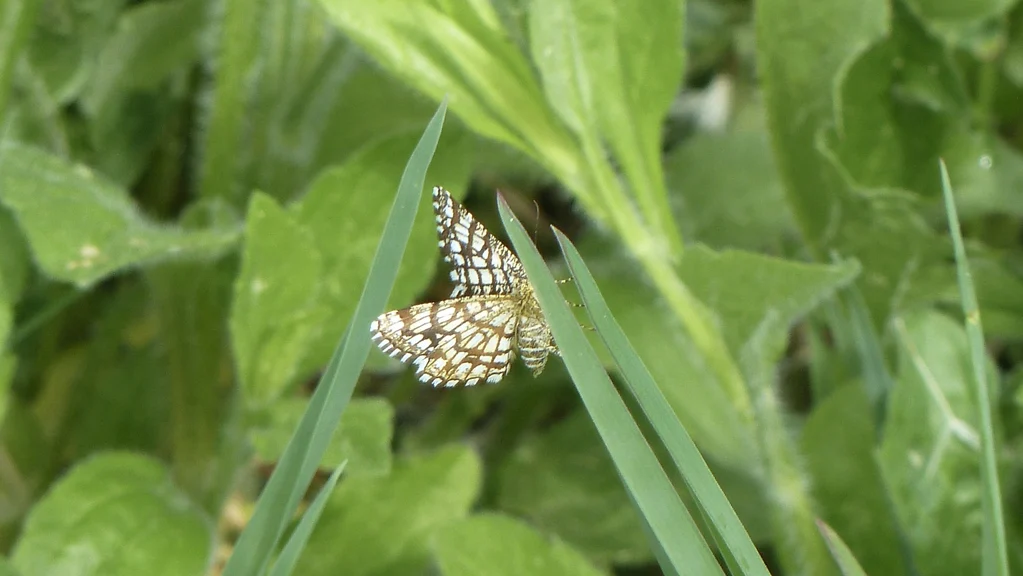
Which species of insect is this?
Chiasmia clathrata
